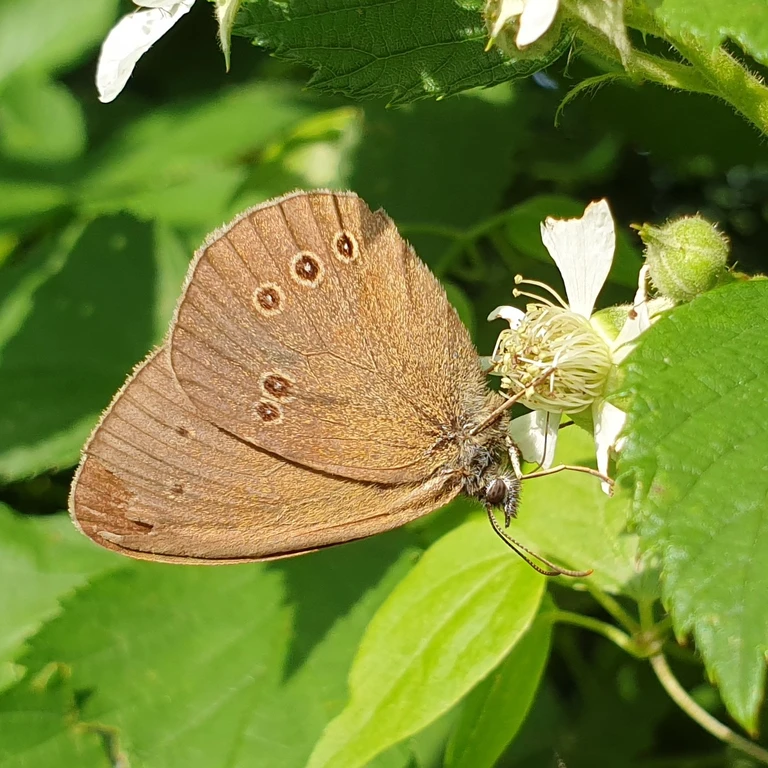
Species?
Aphantopus hyperantus
